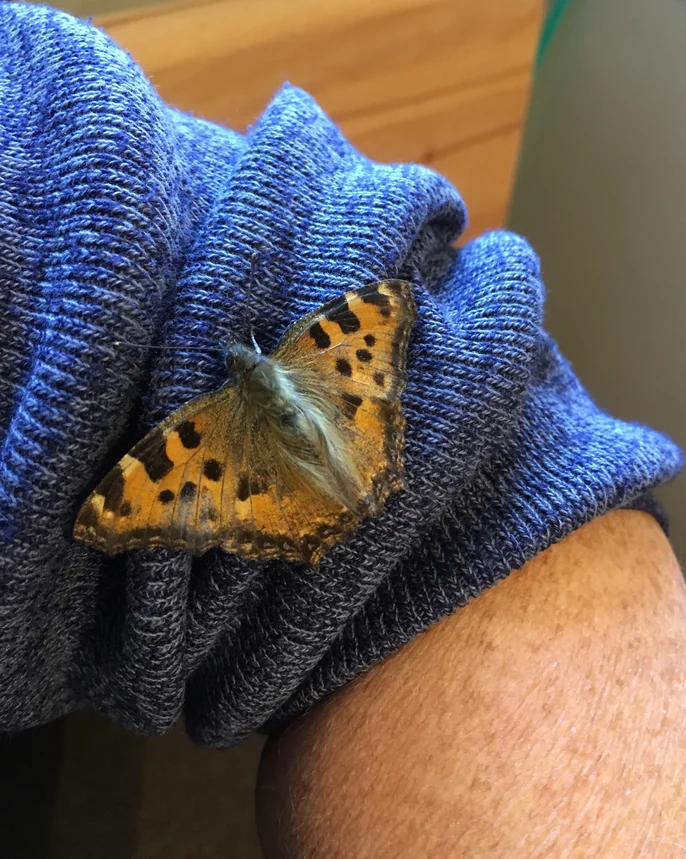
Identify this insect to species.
Nymphalis polychloros
